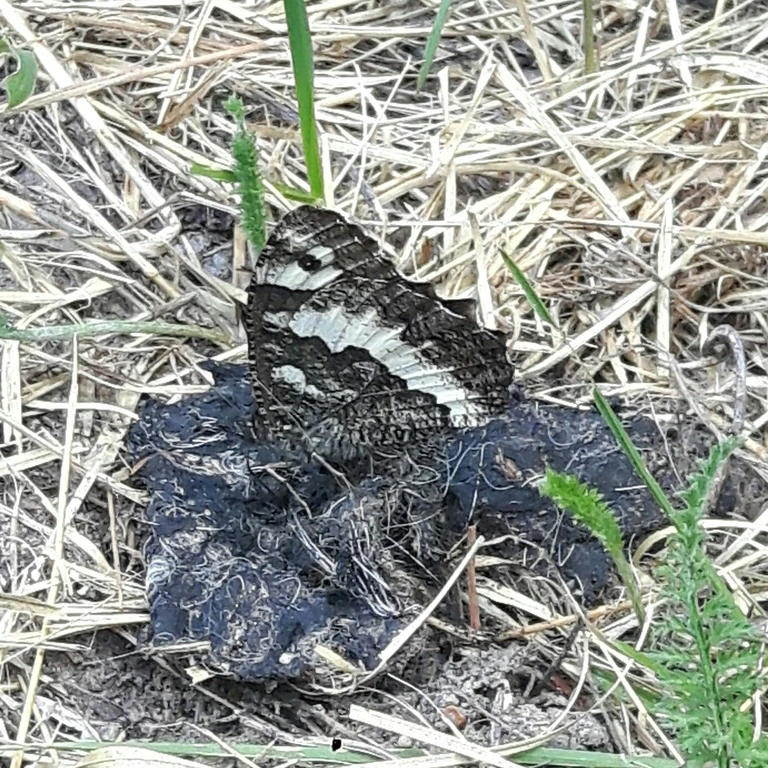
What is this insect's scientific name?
Brintesia circe
